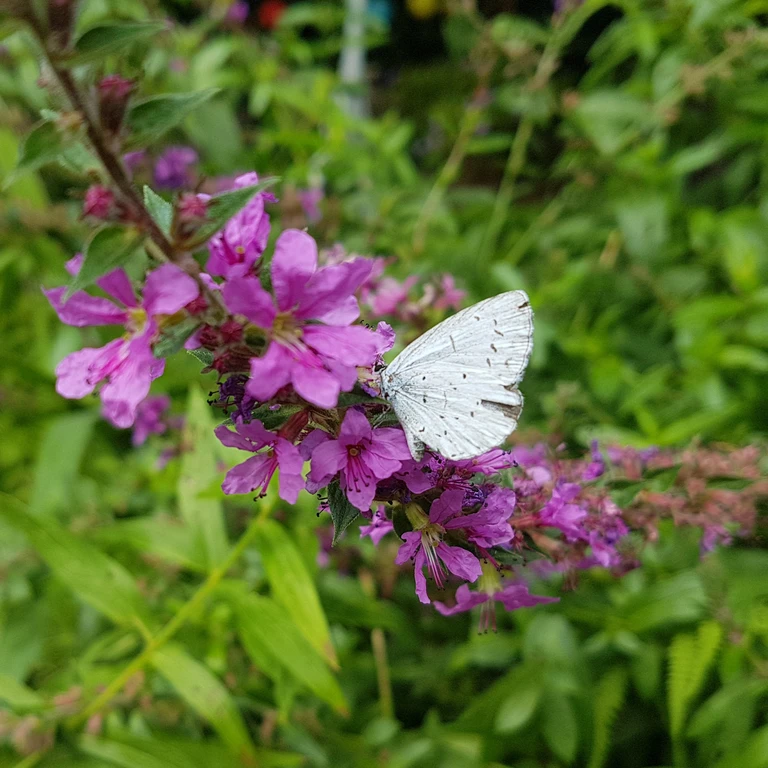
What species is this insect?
Celastrina argiolus
